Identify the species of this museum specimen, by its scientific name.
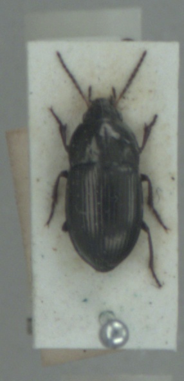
Amara convexior
